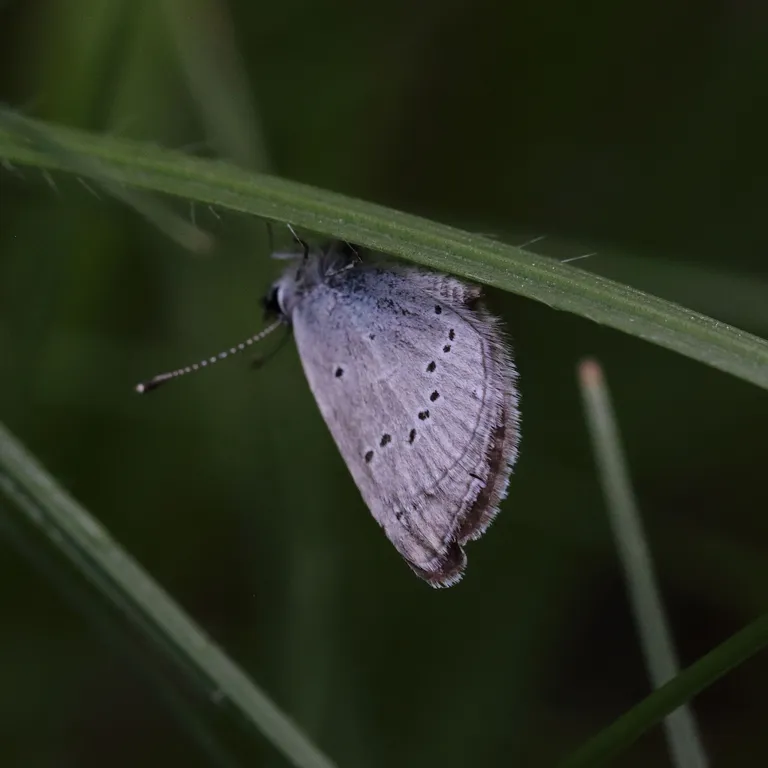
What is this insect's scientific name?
Cupido minimus
